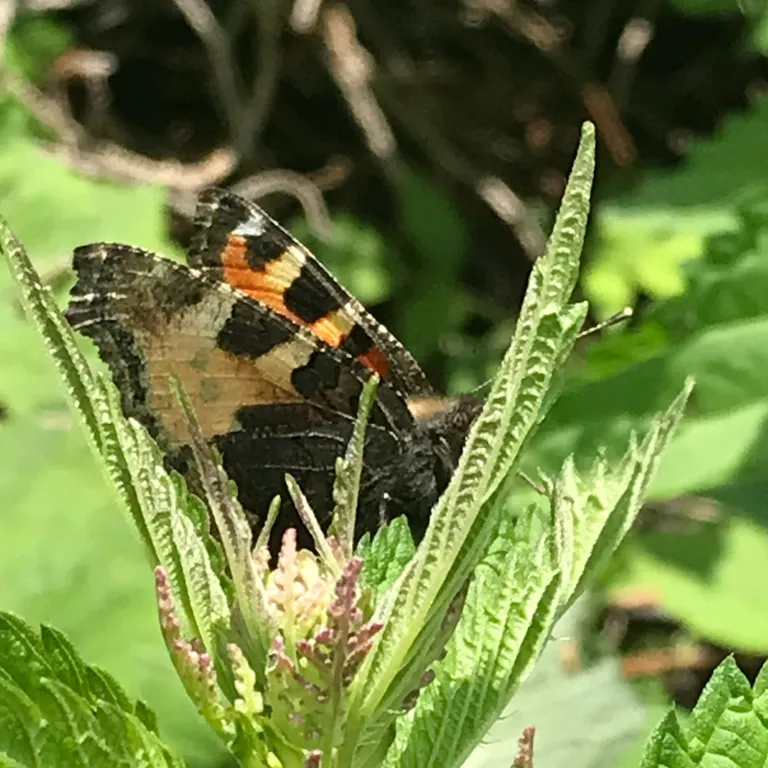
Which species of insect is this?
Aglais urticae
